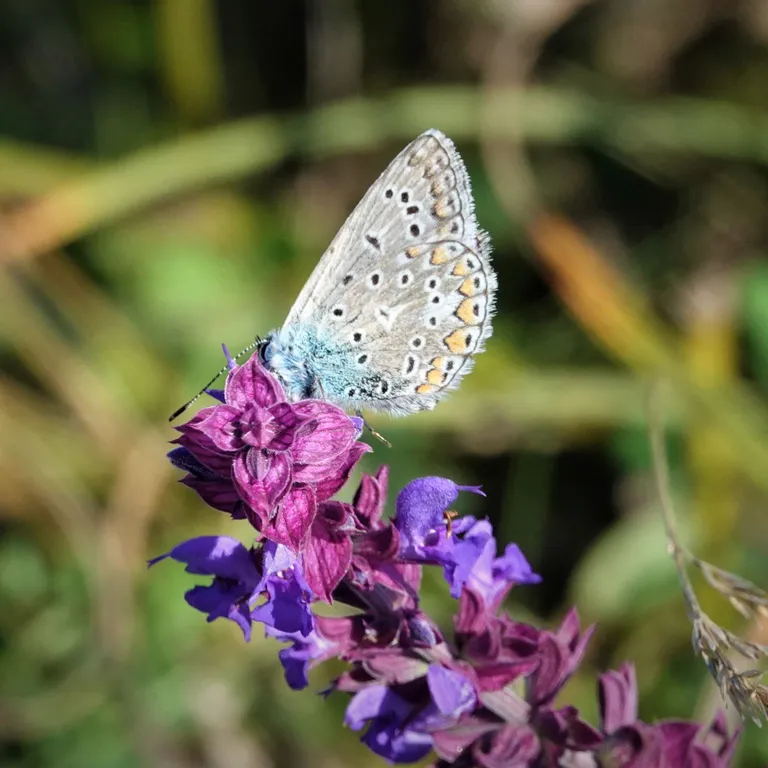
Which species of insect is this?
Polyommatus icarus
